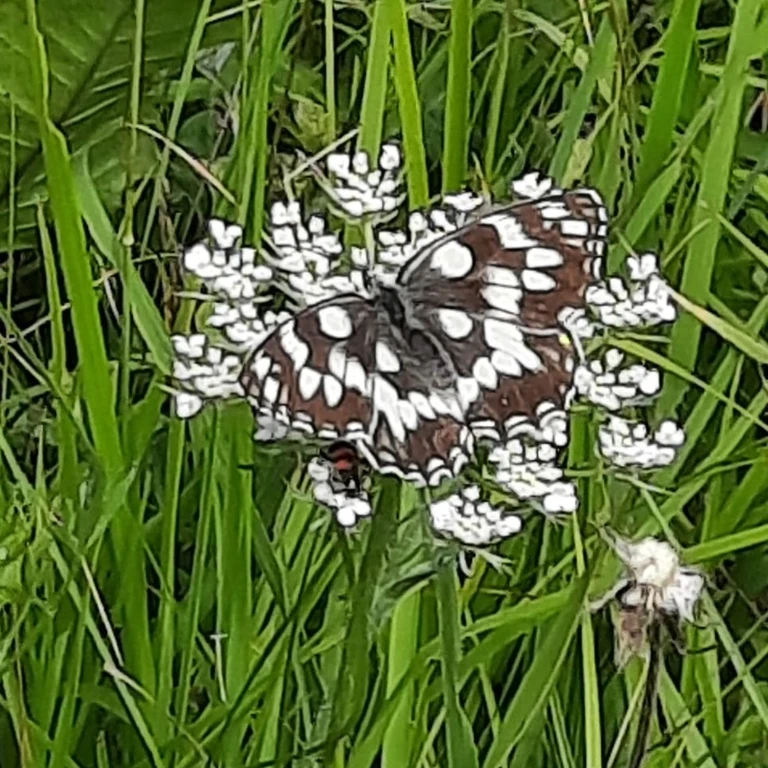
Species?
Melanargia galathea
